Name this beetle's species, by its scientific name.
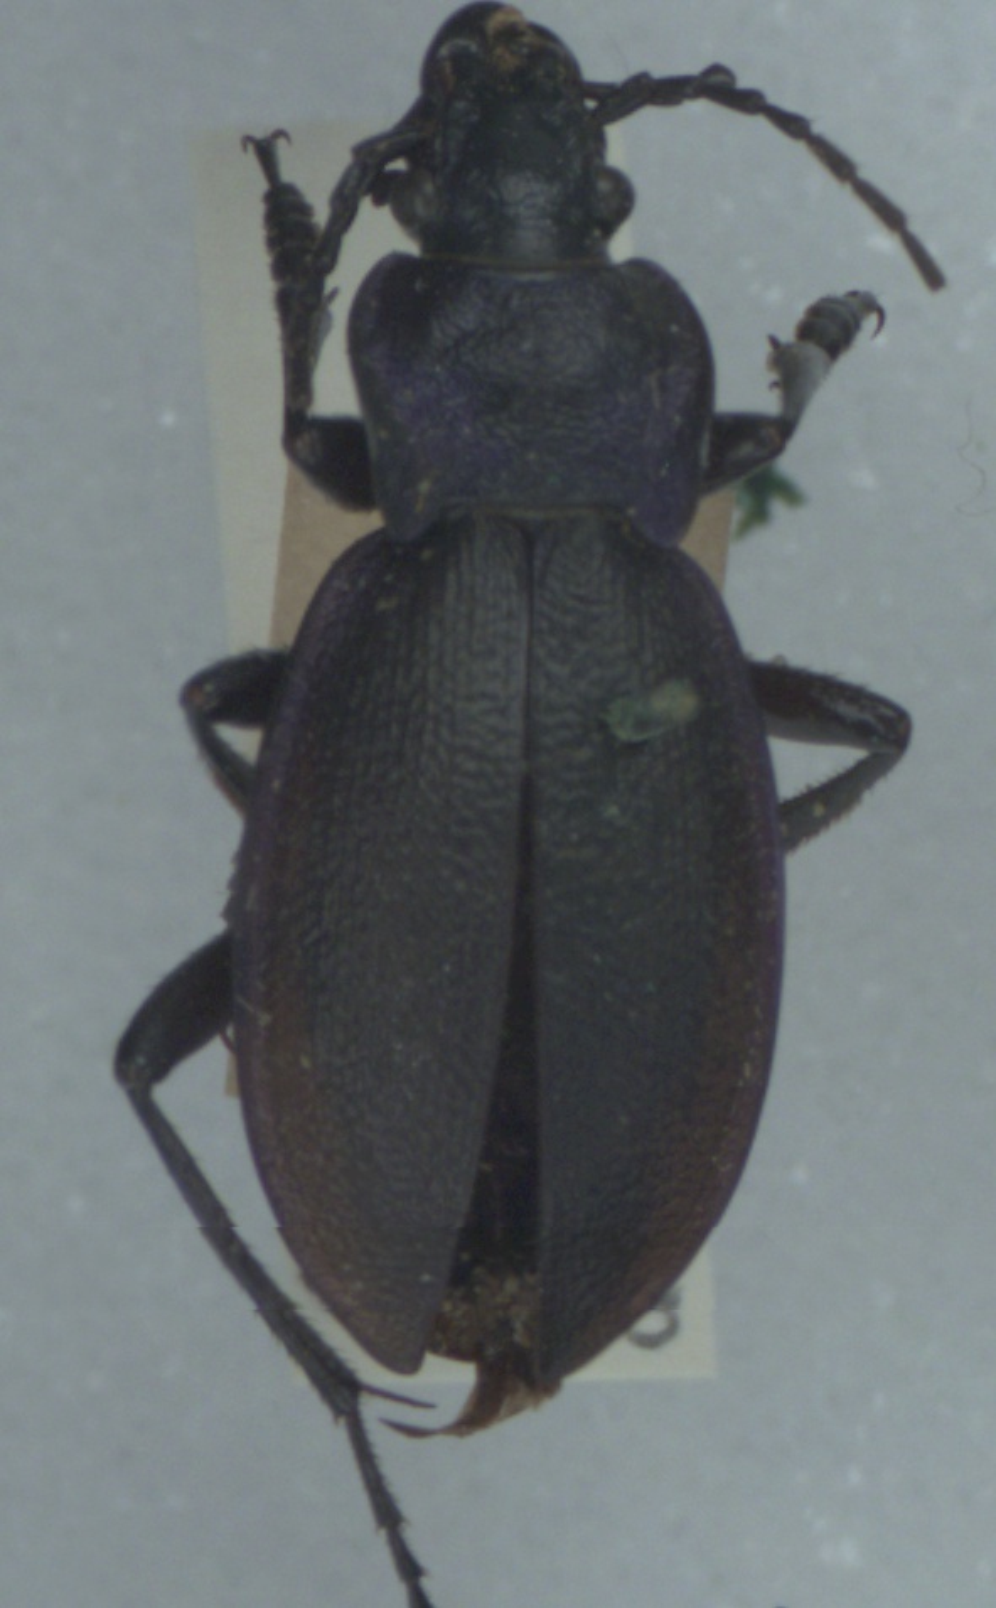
Carabus problematicus
